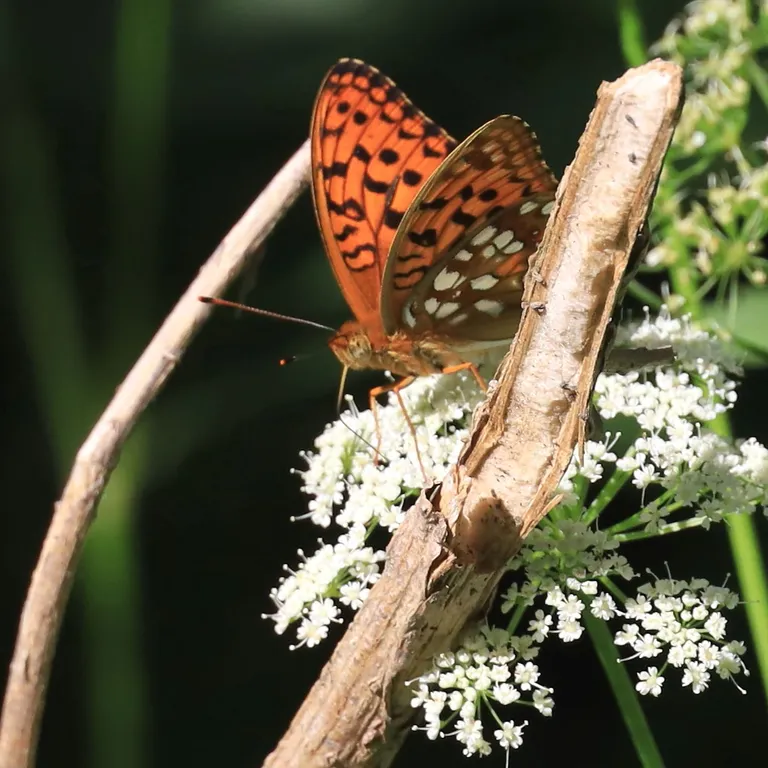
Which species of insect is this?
Fabriciana adippe
